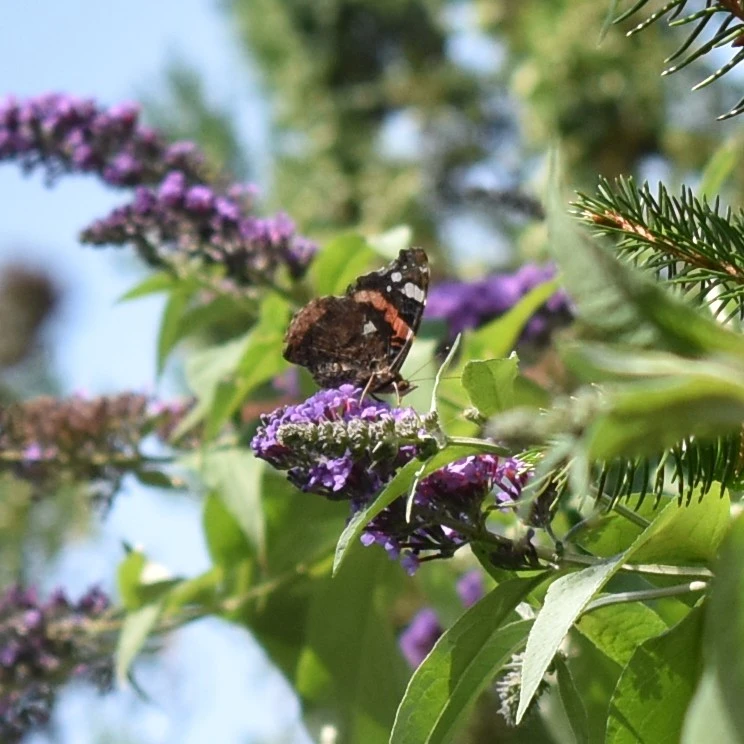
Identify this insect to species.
Vanessa atalanta
